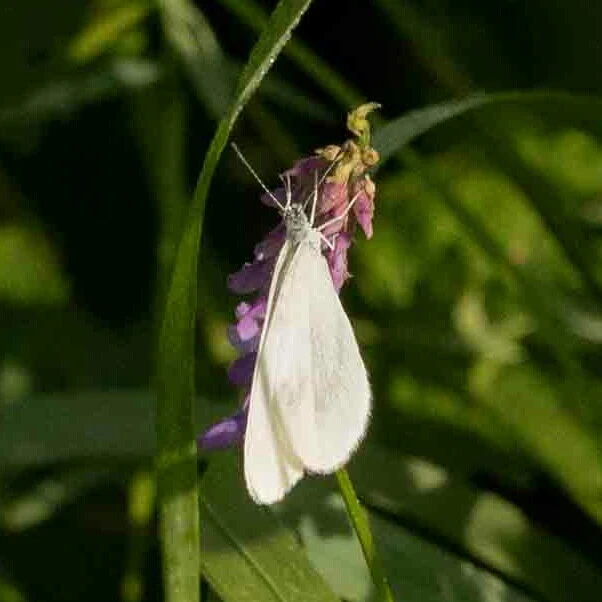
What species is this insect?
Leptidea sinapis/juvernica
